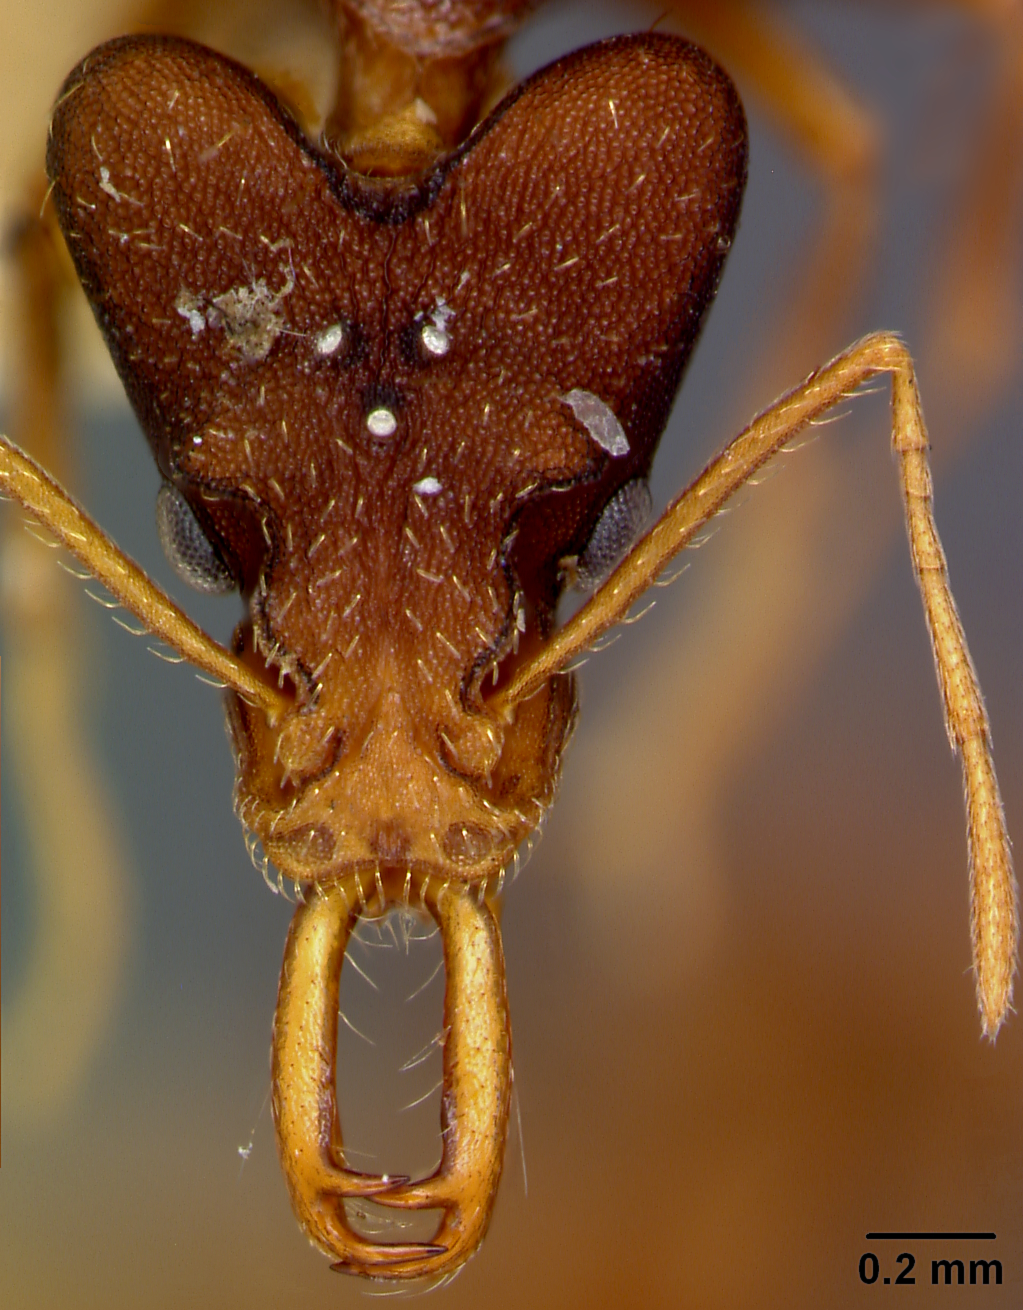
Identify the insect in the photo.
Strumigenys nidifex
